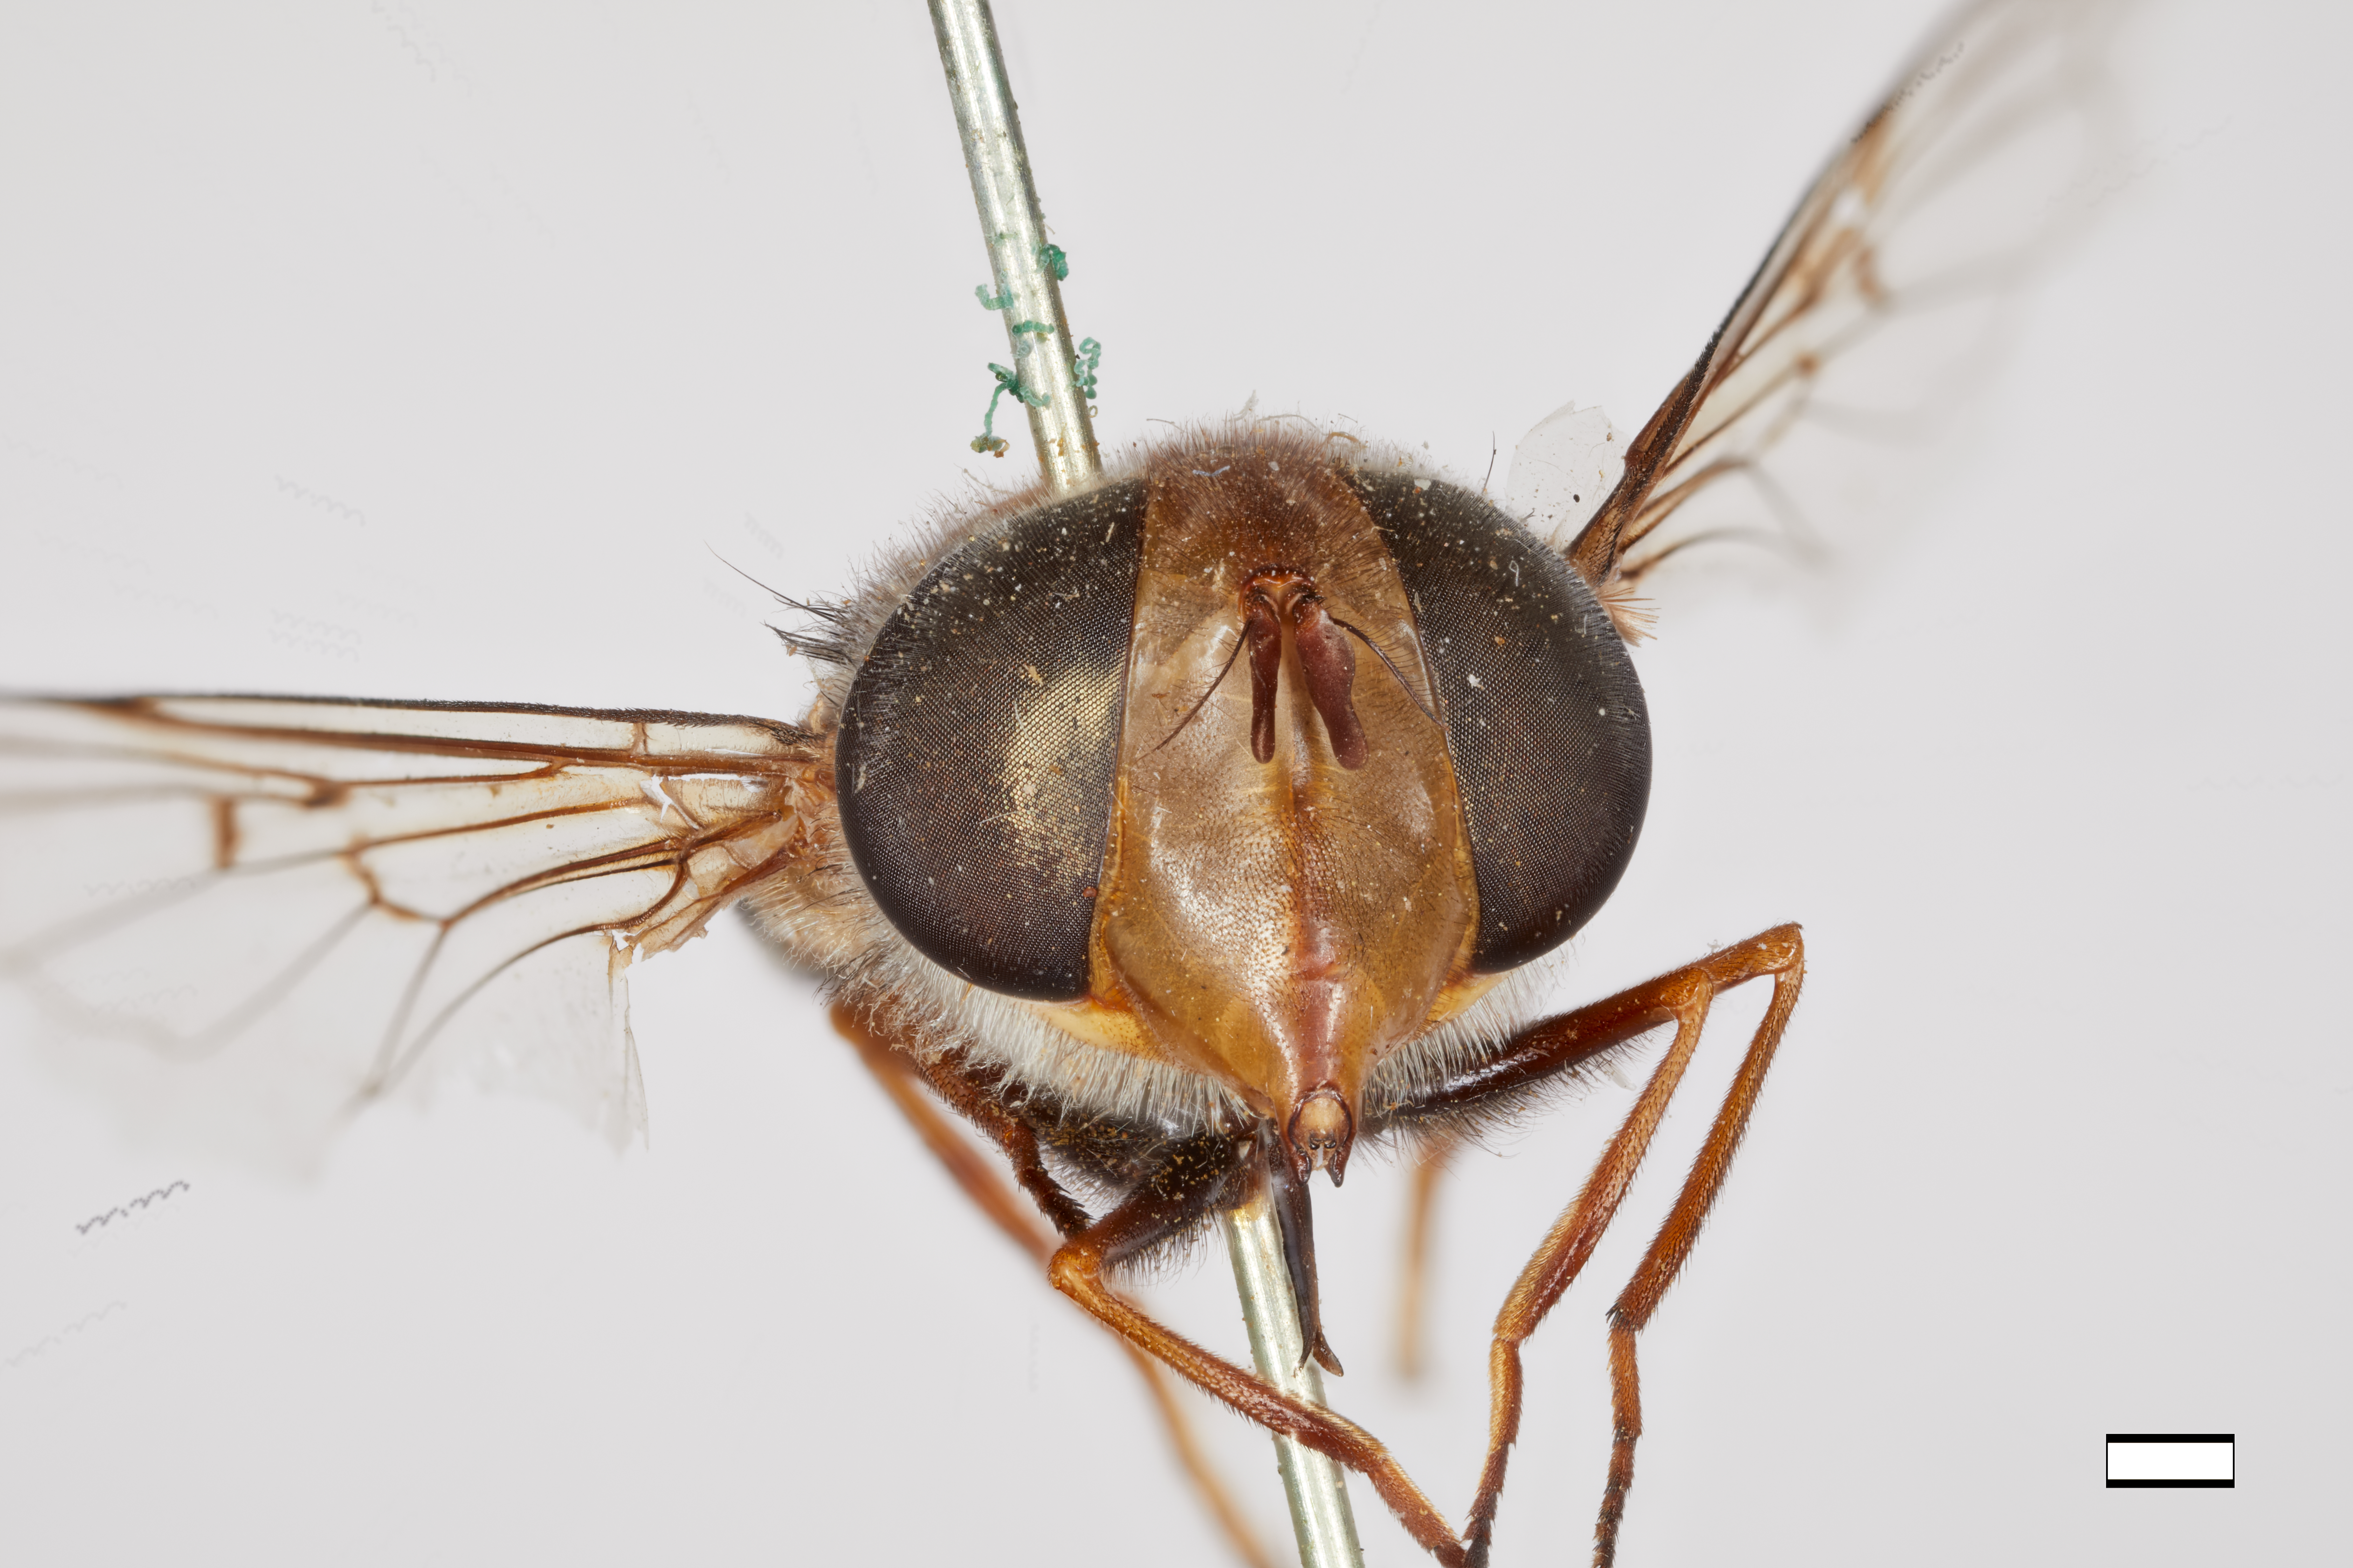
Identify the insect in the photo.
Volucella isabellina
